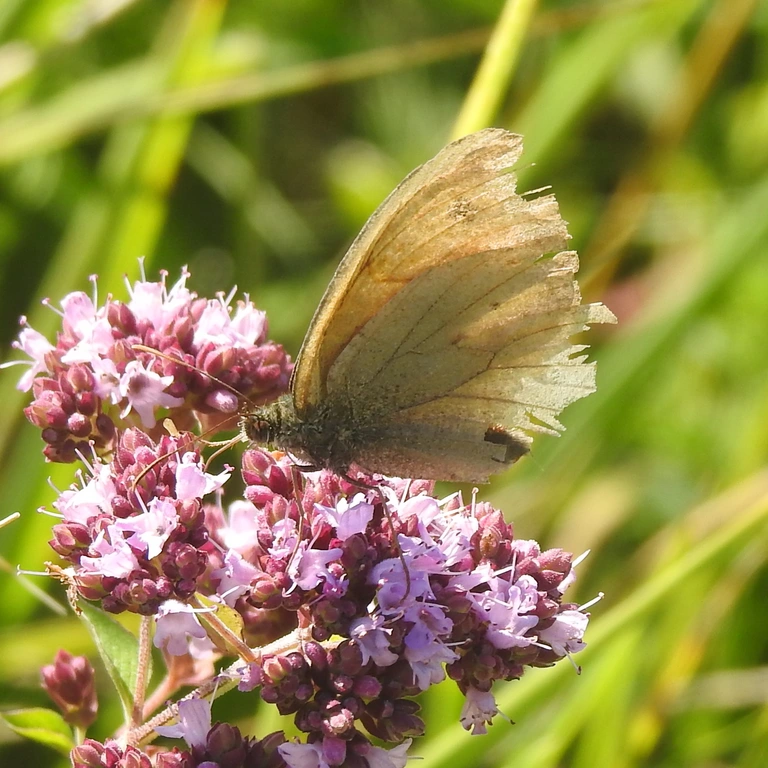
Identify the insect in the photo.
Maniola jurtina
